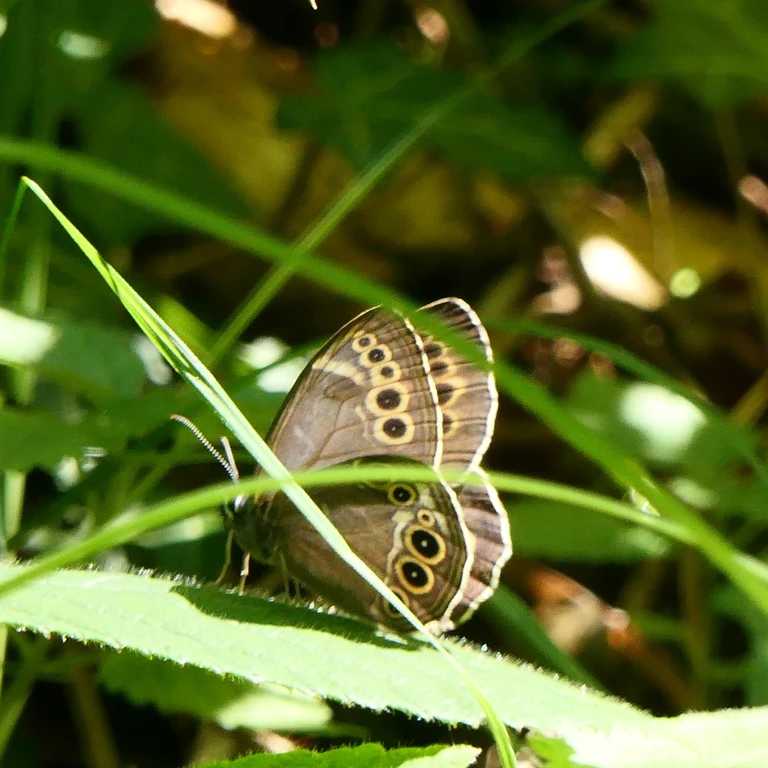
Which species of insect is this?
Lopinga achine (also Pararge achine)
